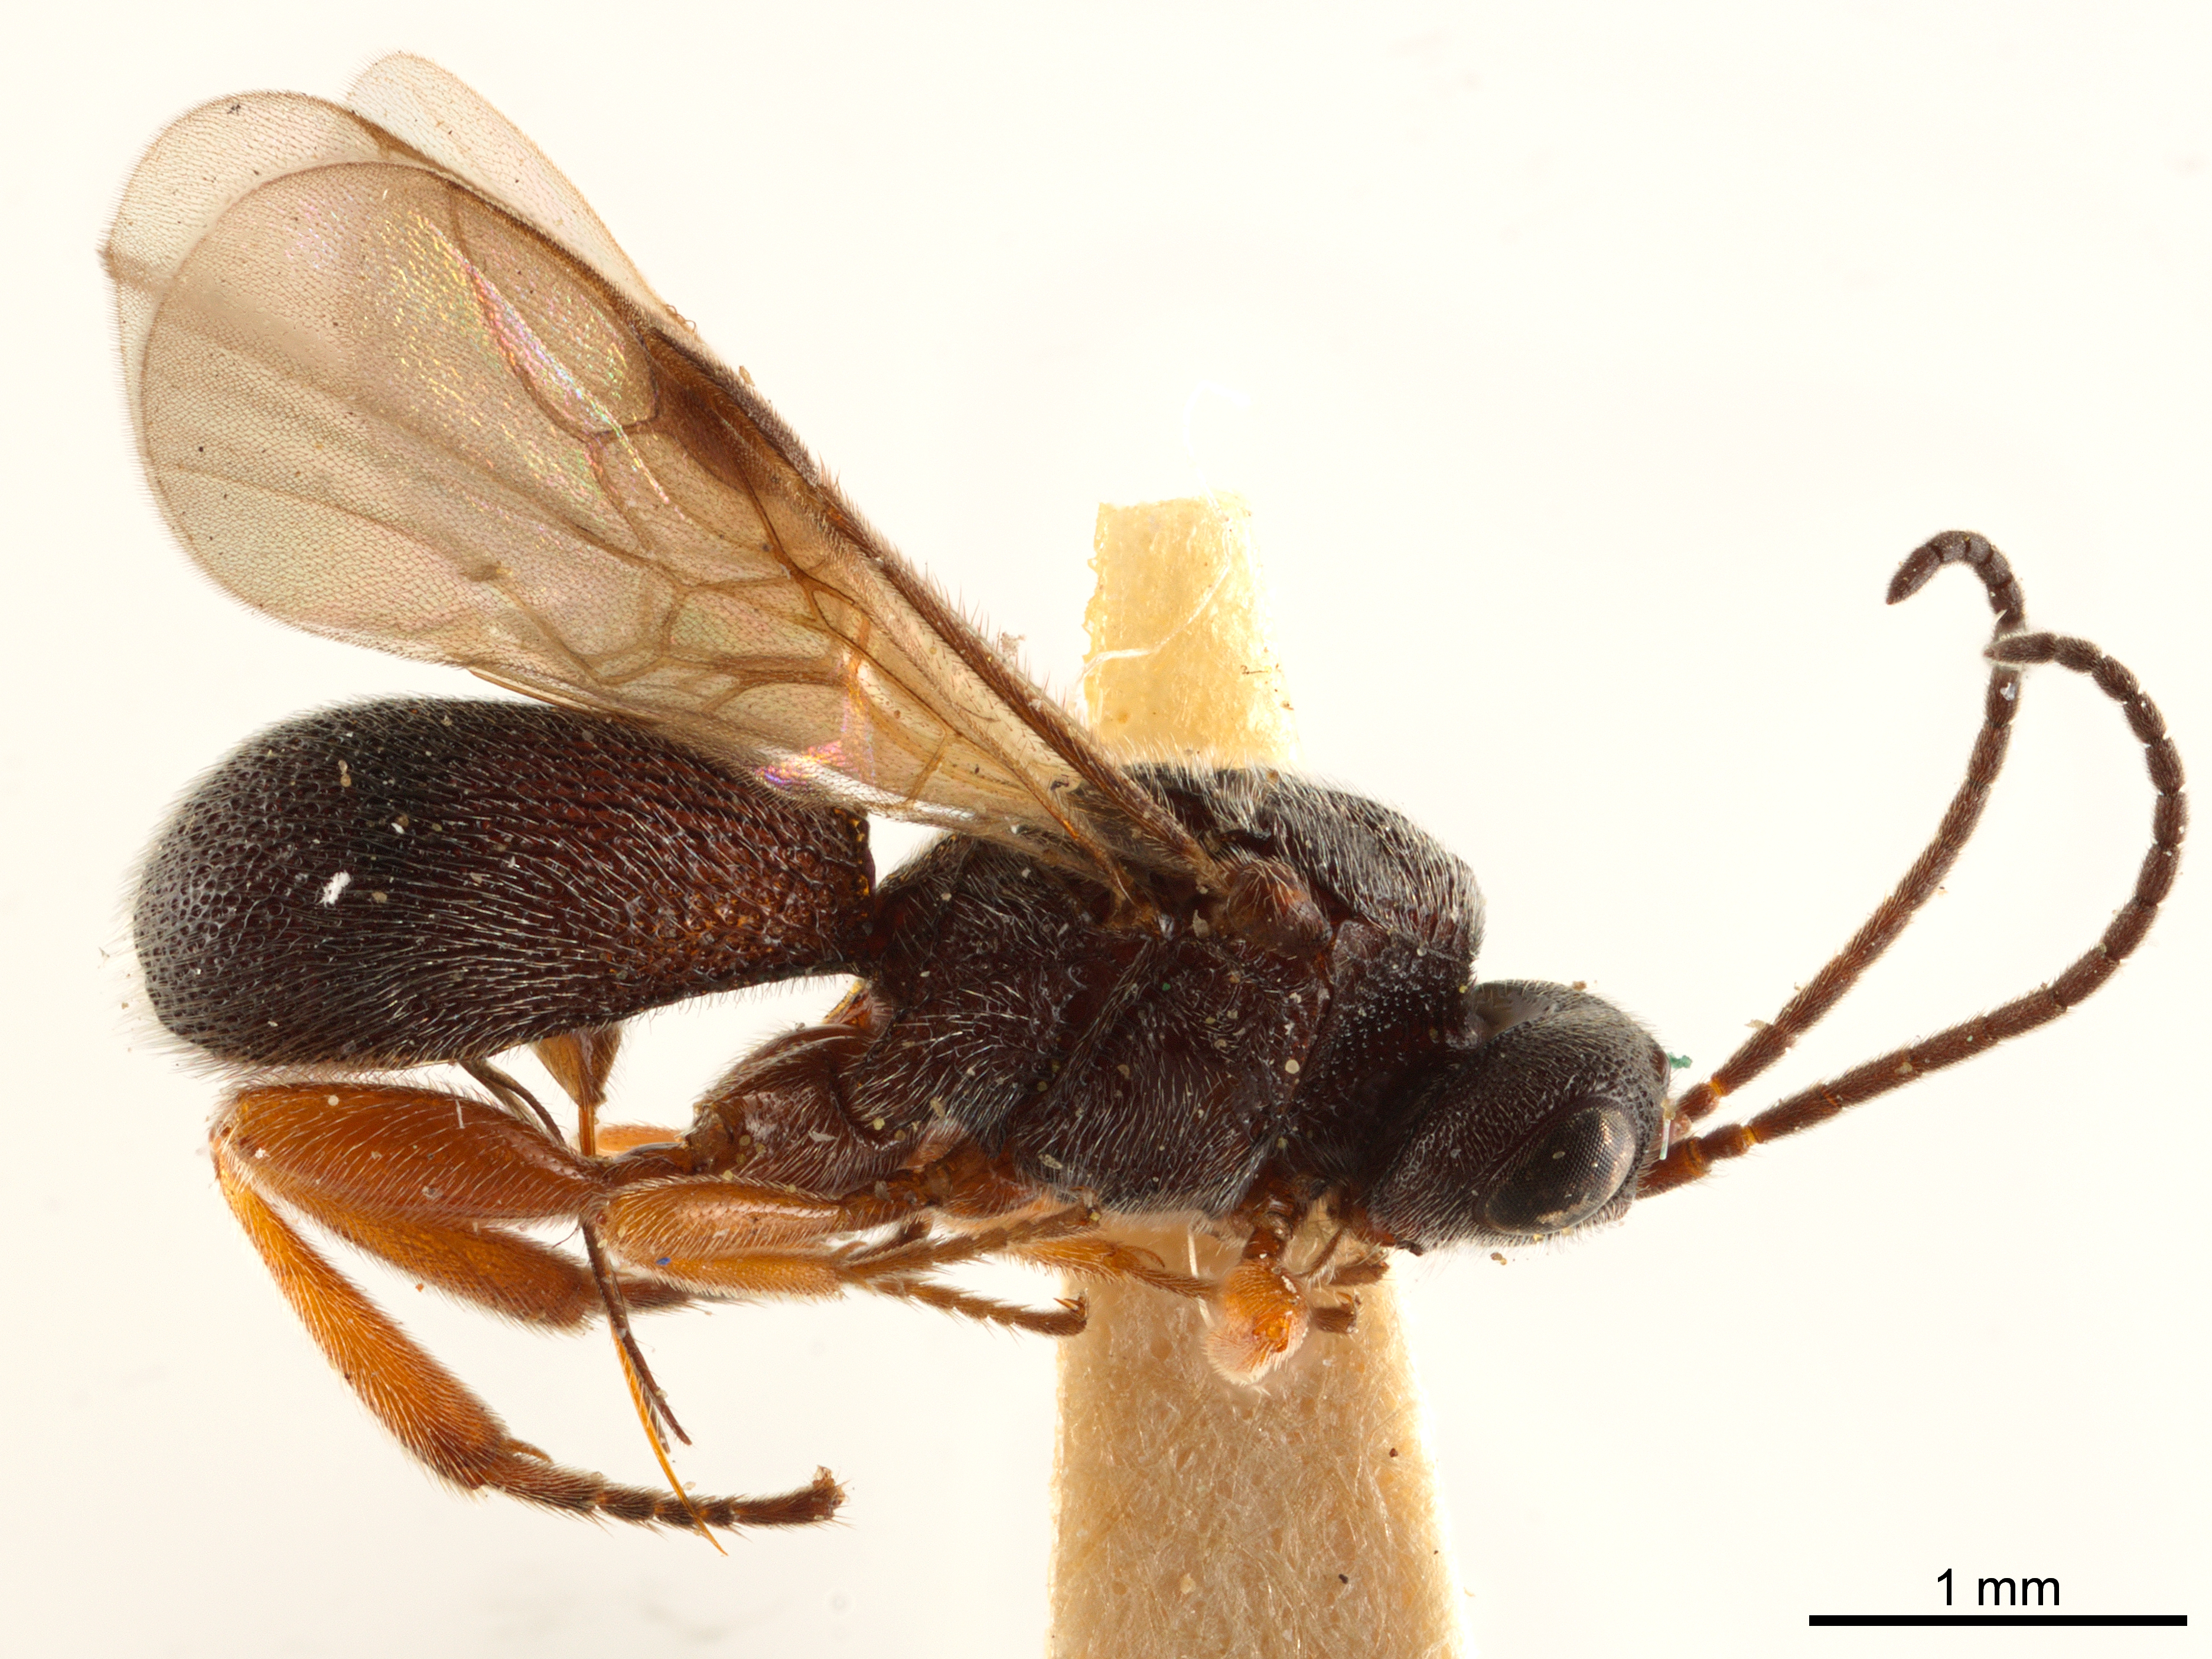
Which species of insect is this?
Urosigalphus robustus
